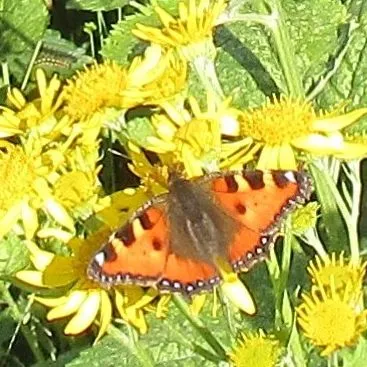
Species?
Aglais urticae
